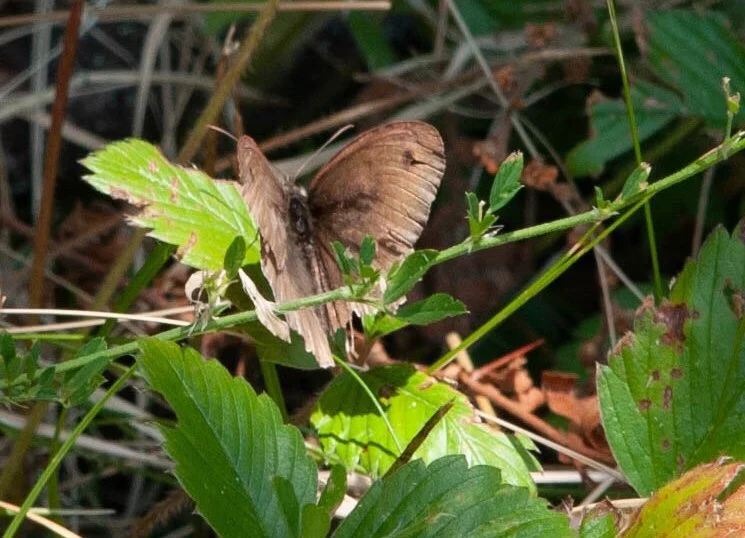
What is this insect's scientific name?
Maniola jurtina
